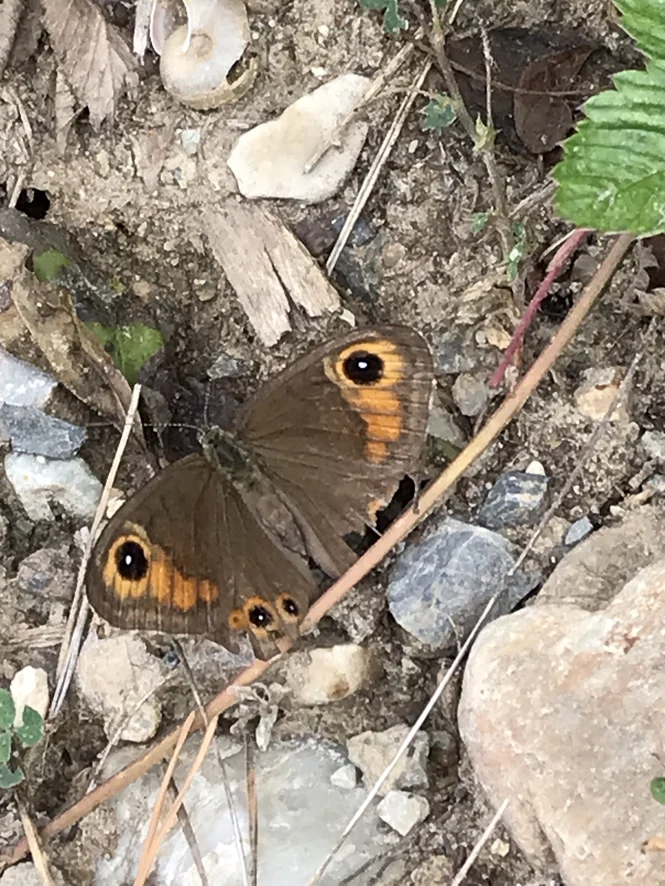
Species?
Lasiommata maera (also Pararge maera)
